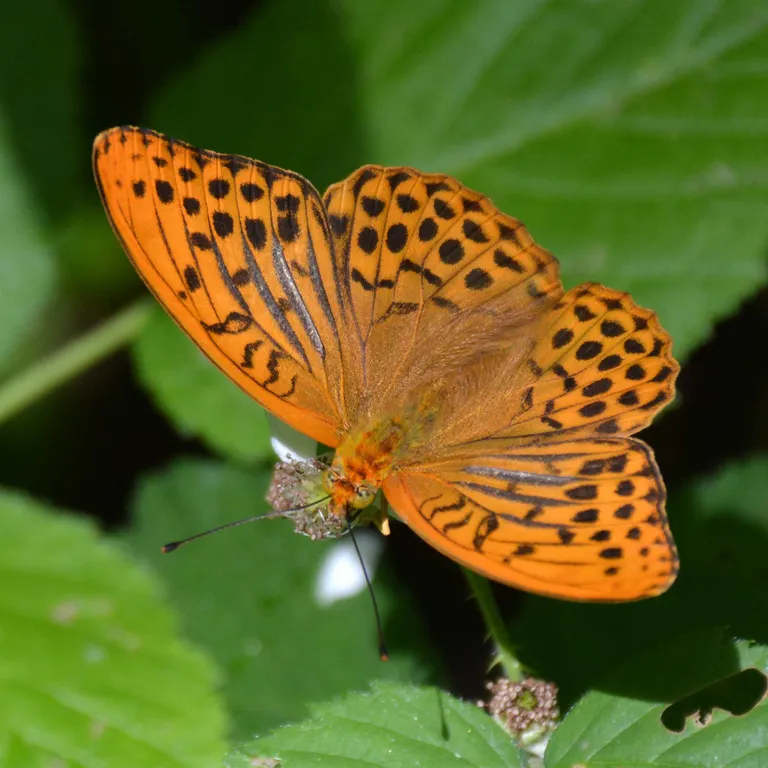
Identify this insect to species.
Argynnis paphia
